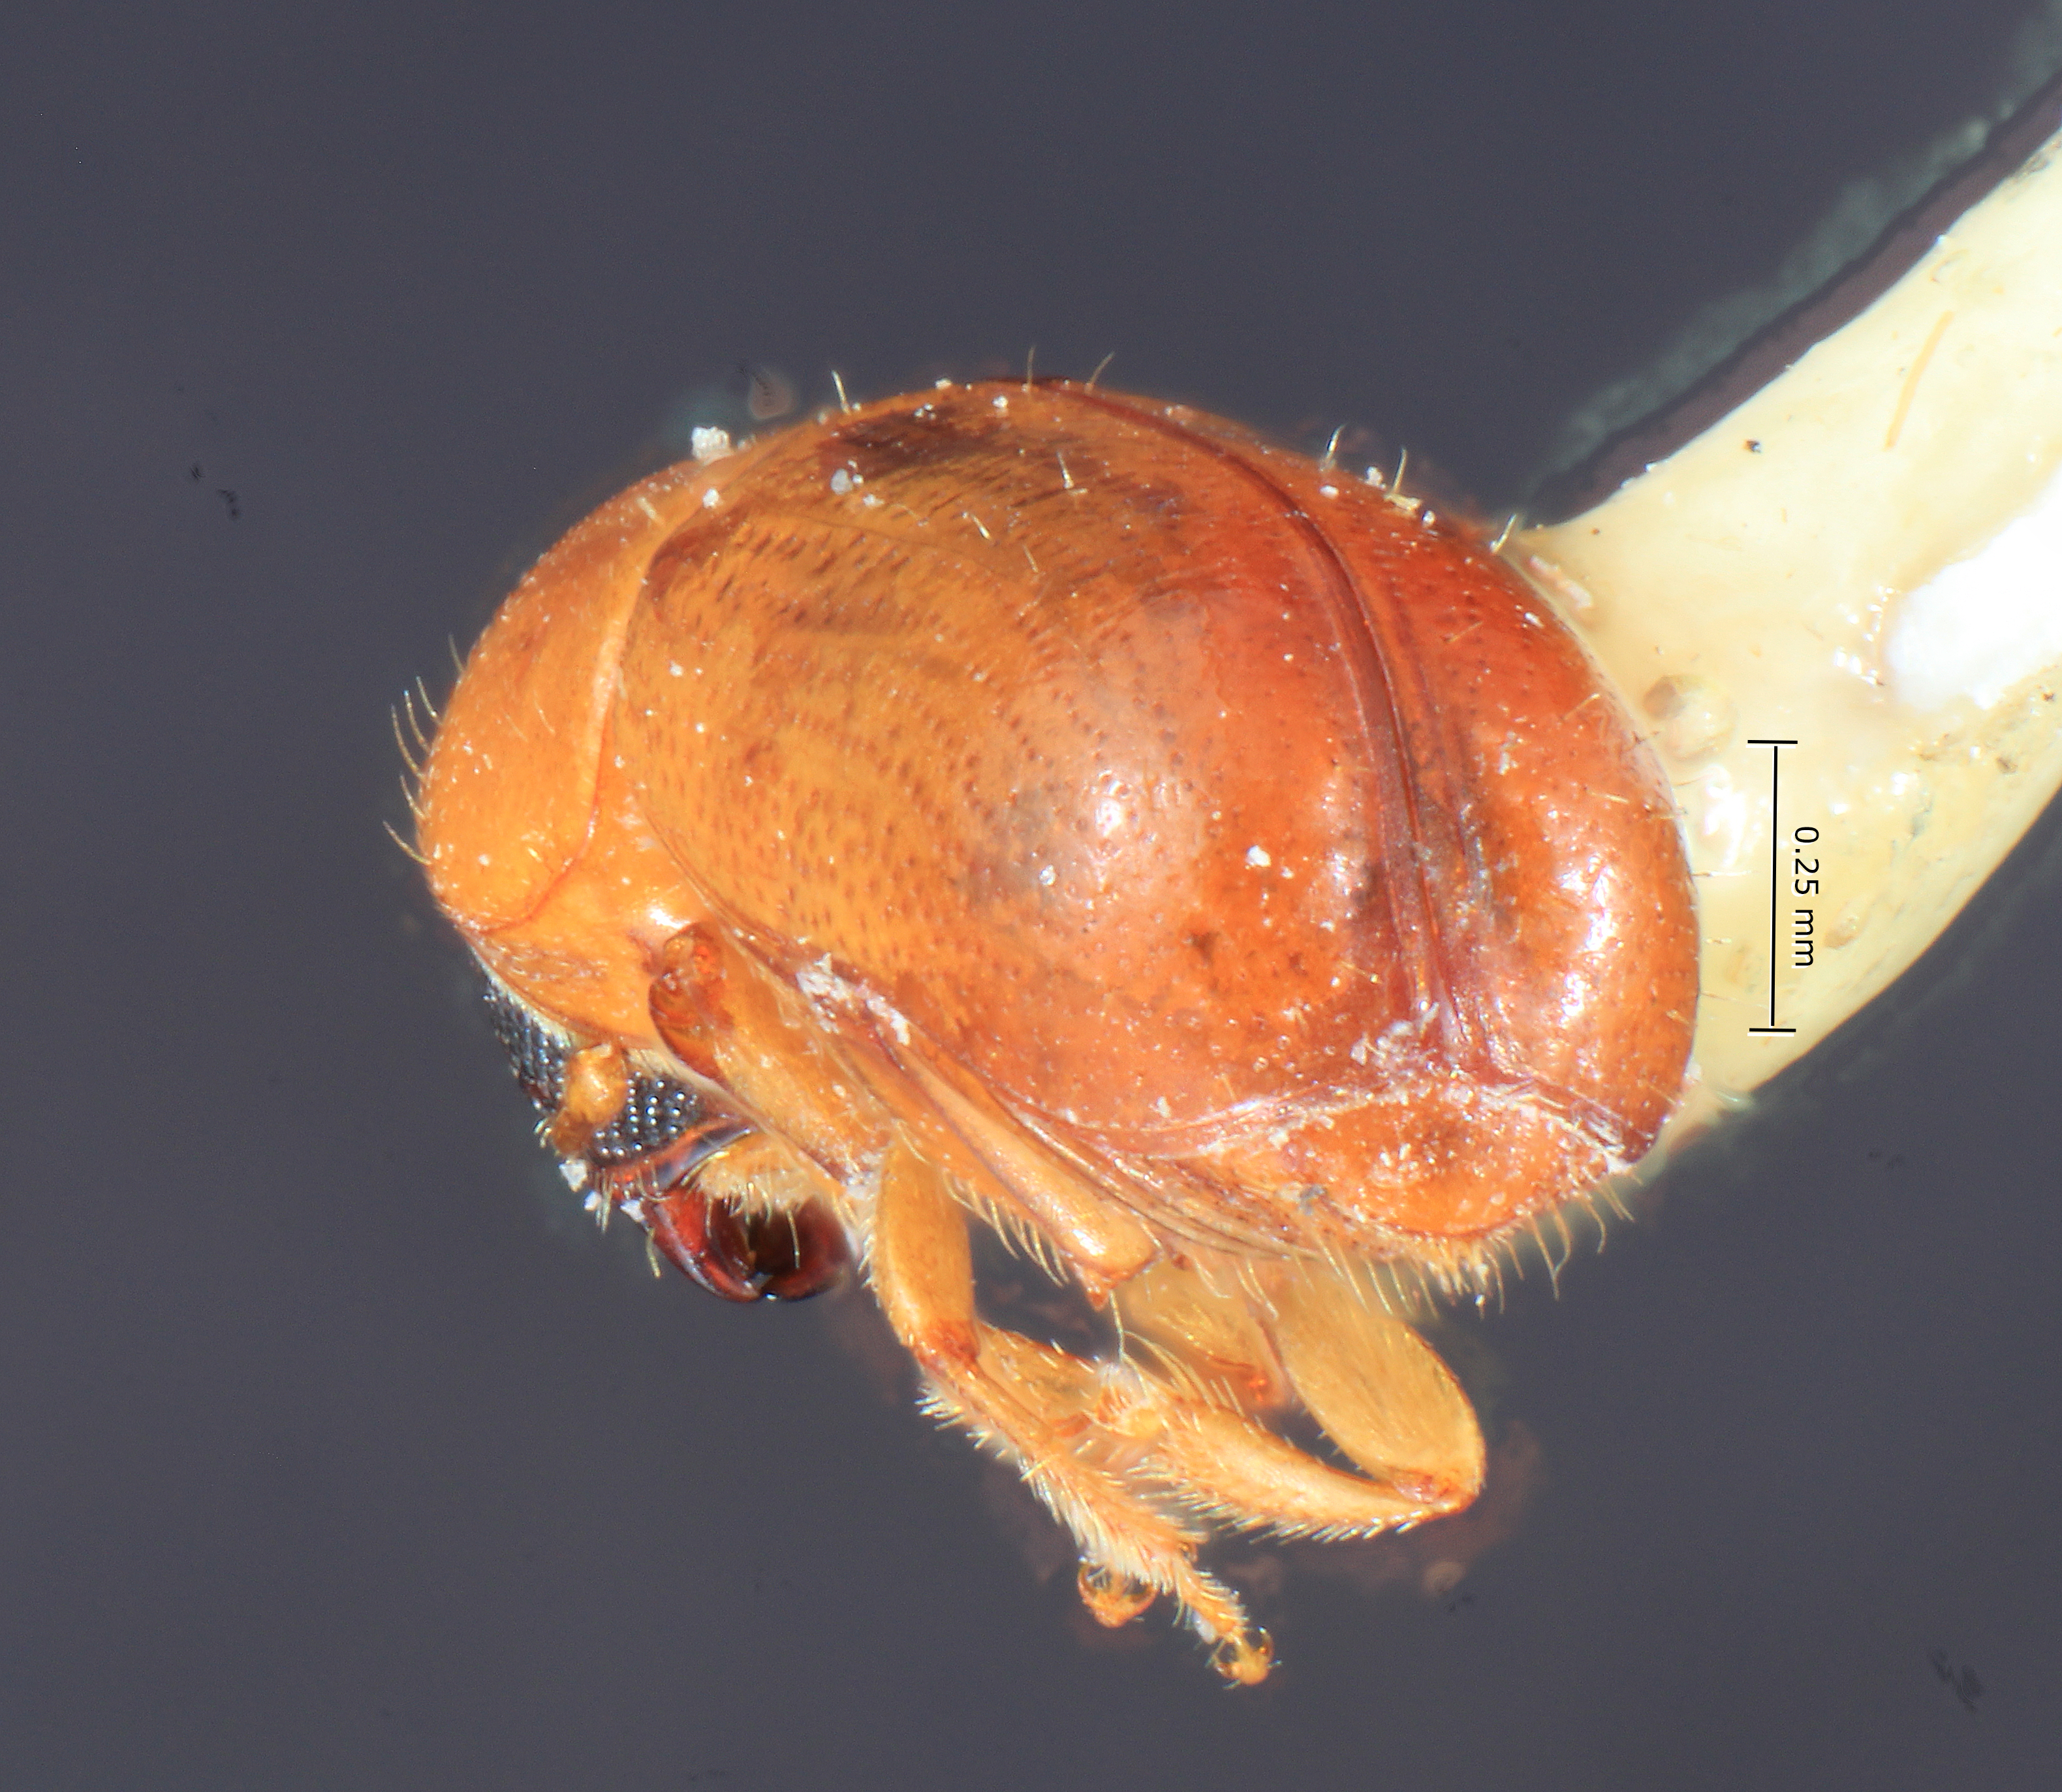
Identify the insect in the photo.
Corthylocurus mexicanus
